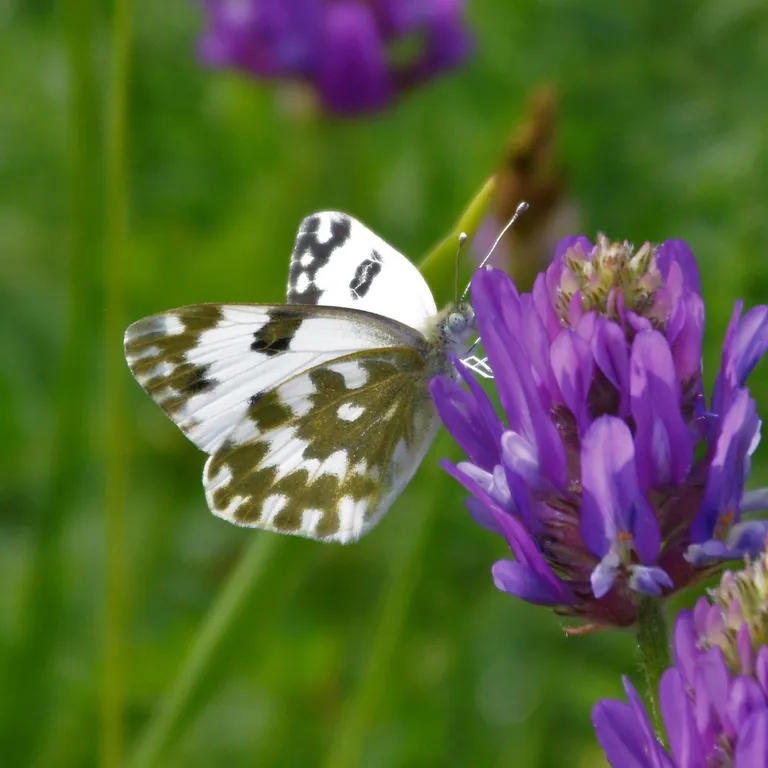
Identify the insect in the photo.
Pontia edusa
